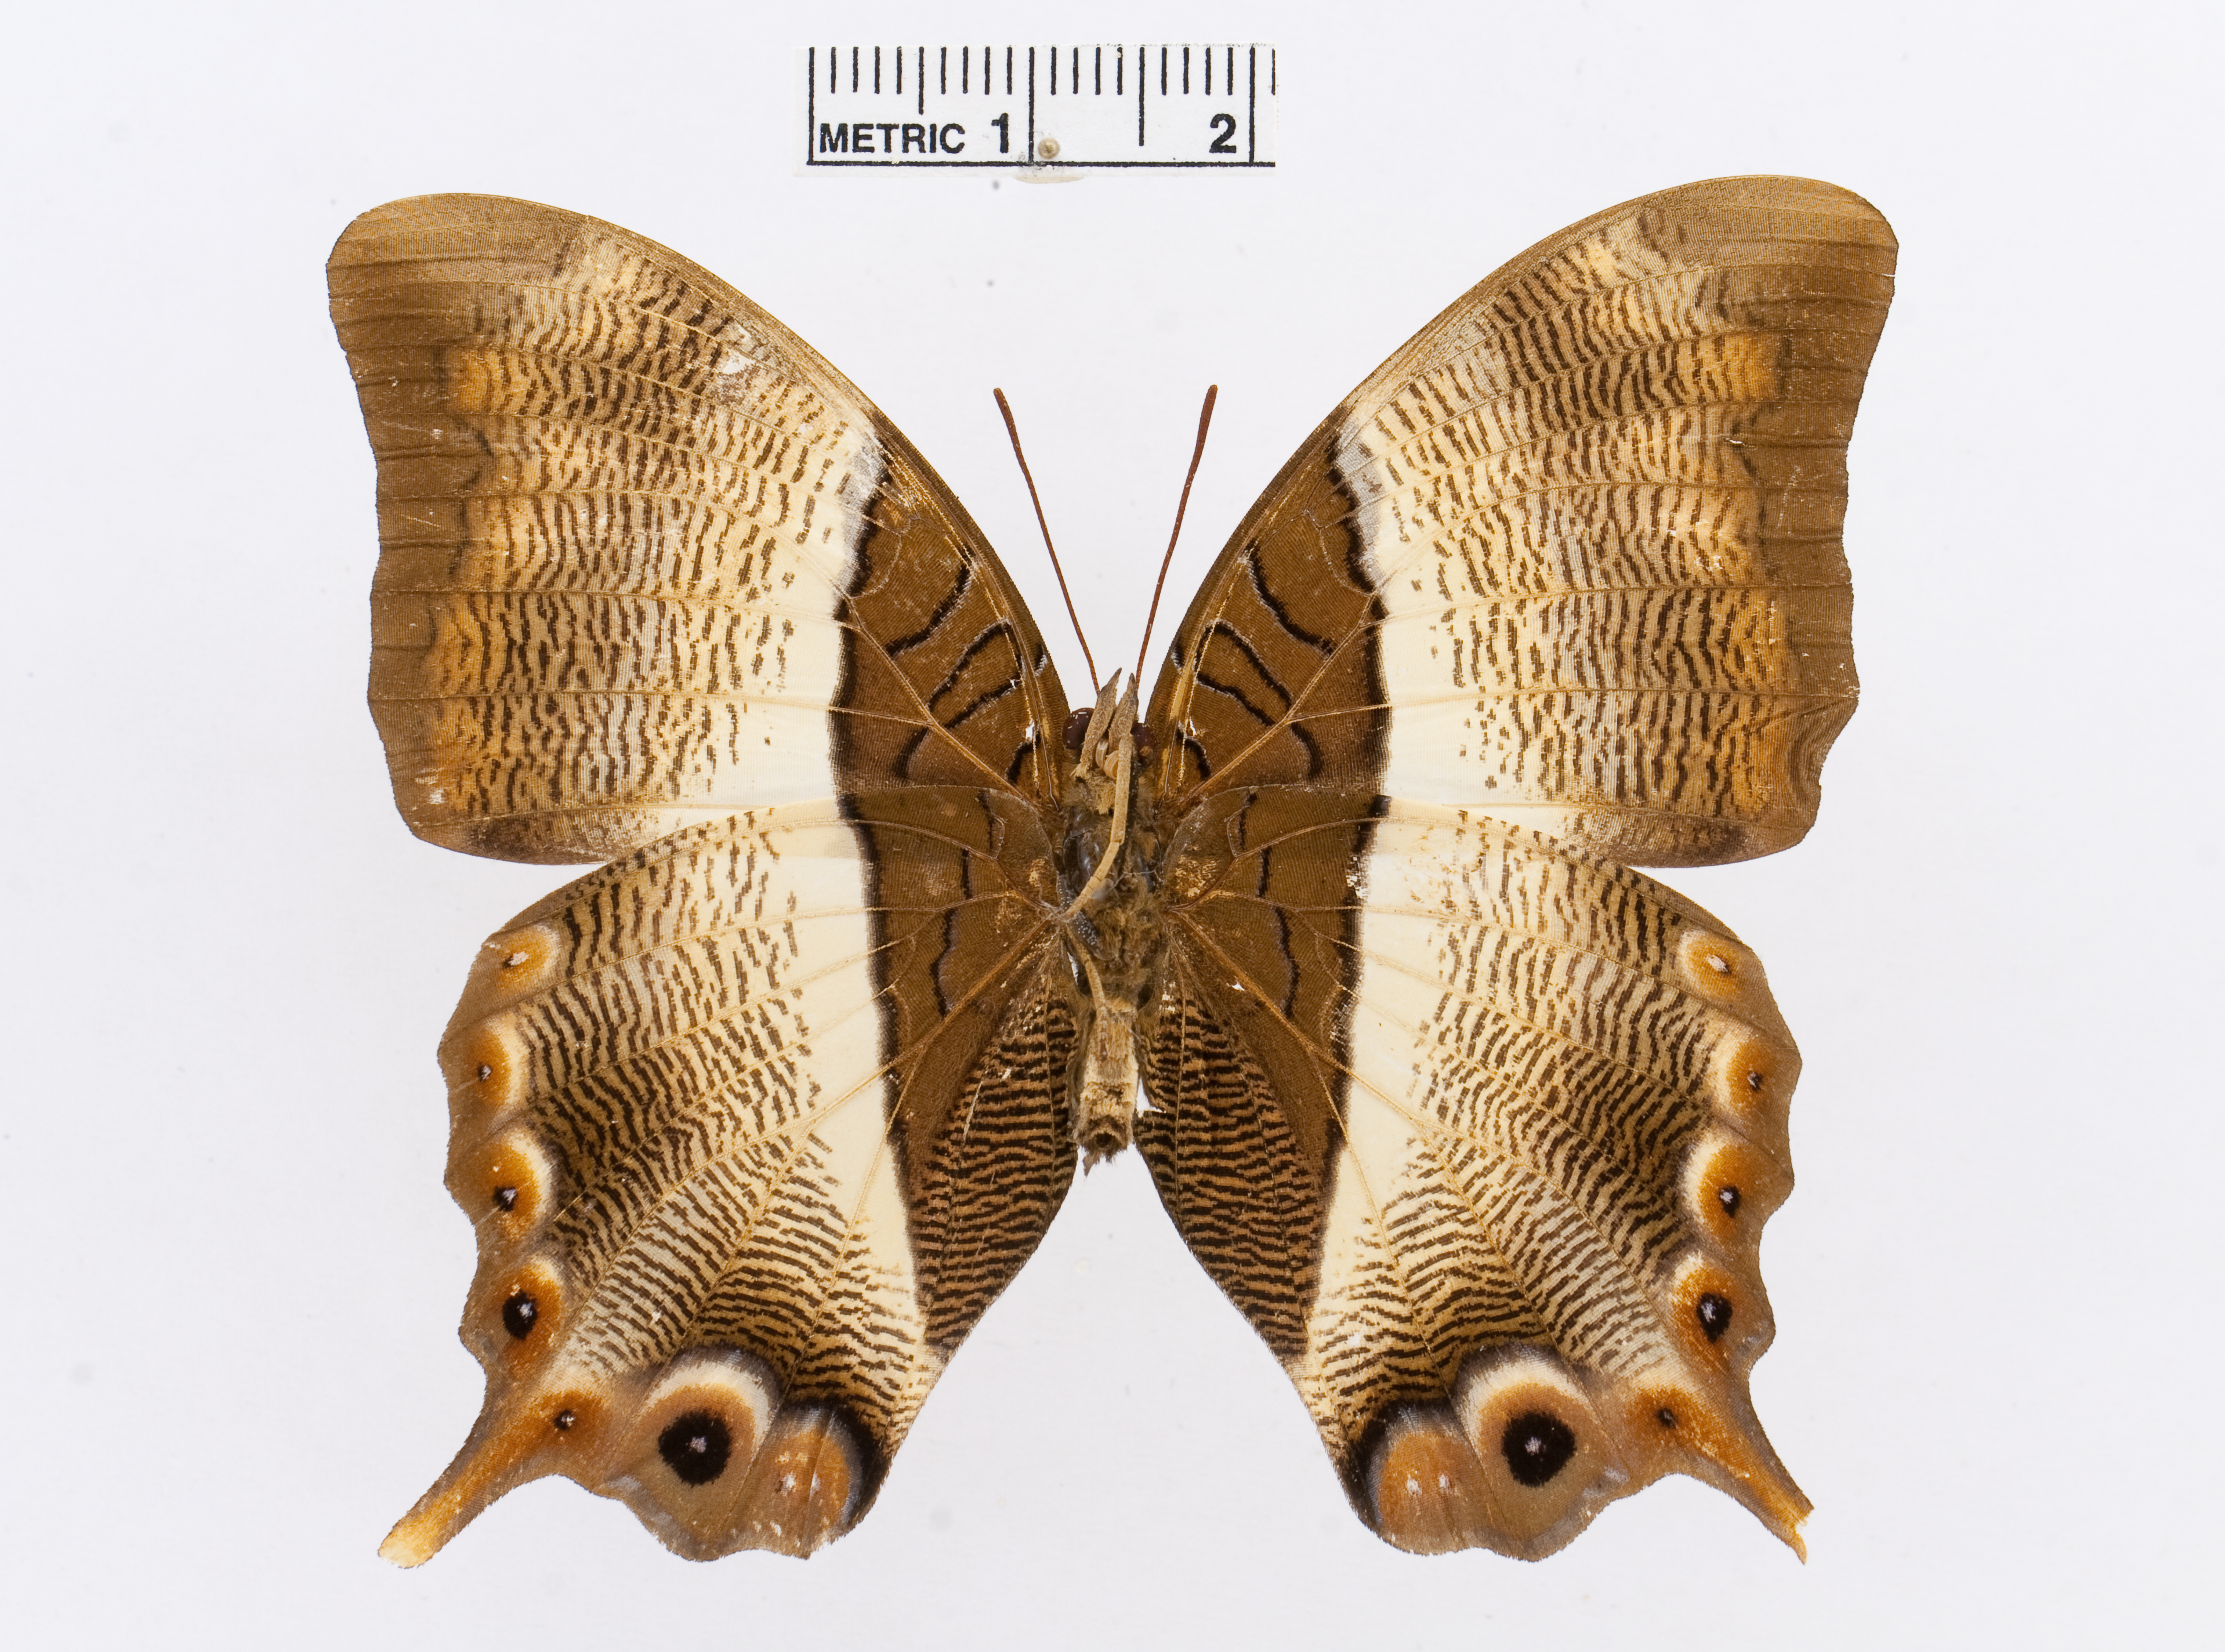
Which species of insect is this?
Palla ussheri
